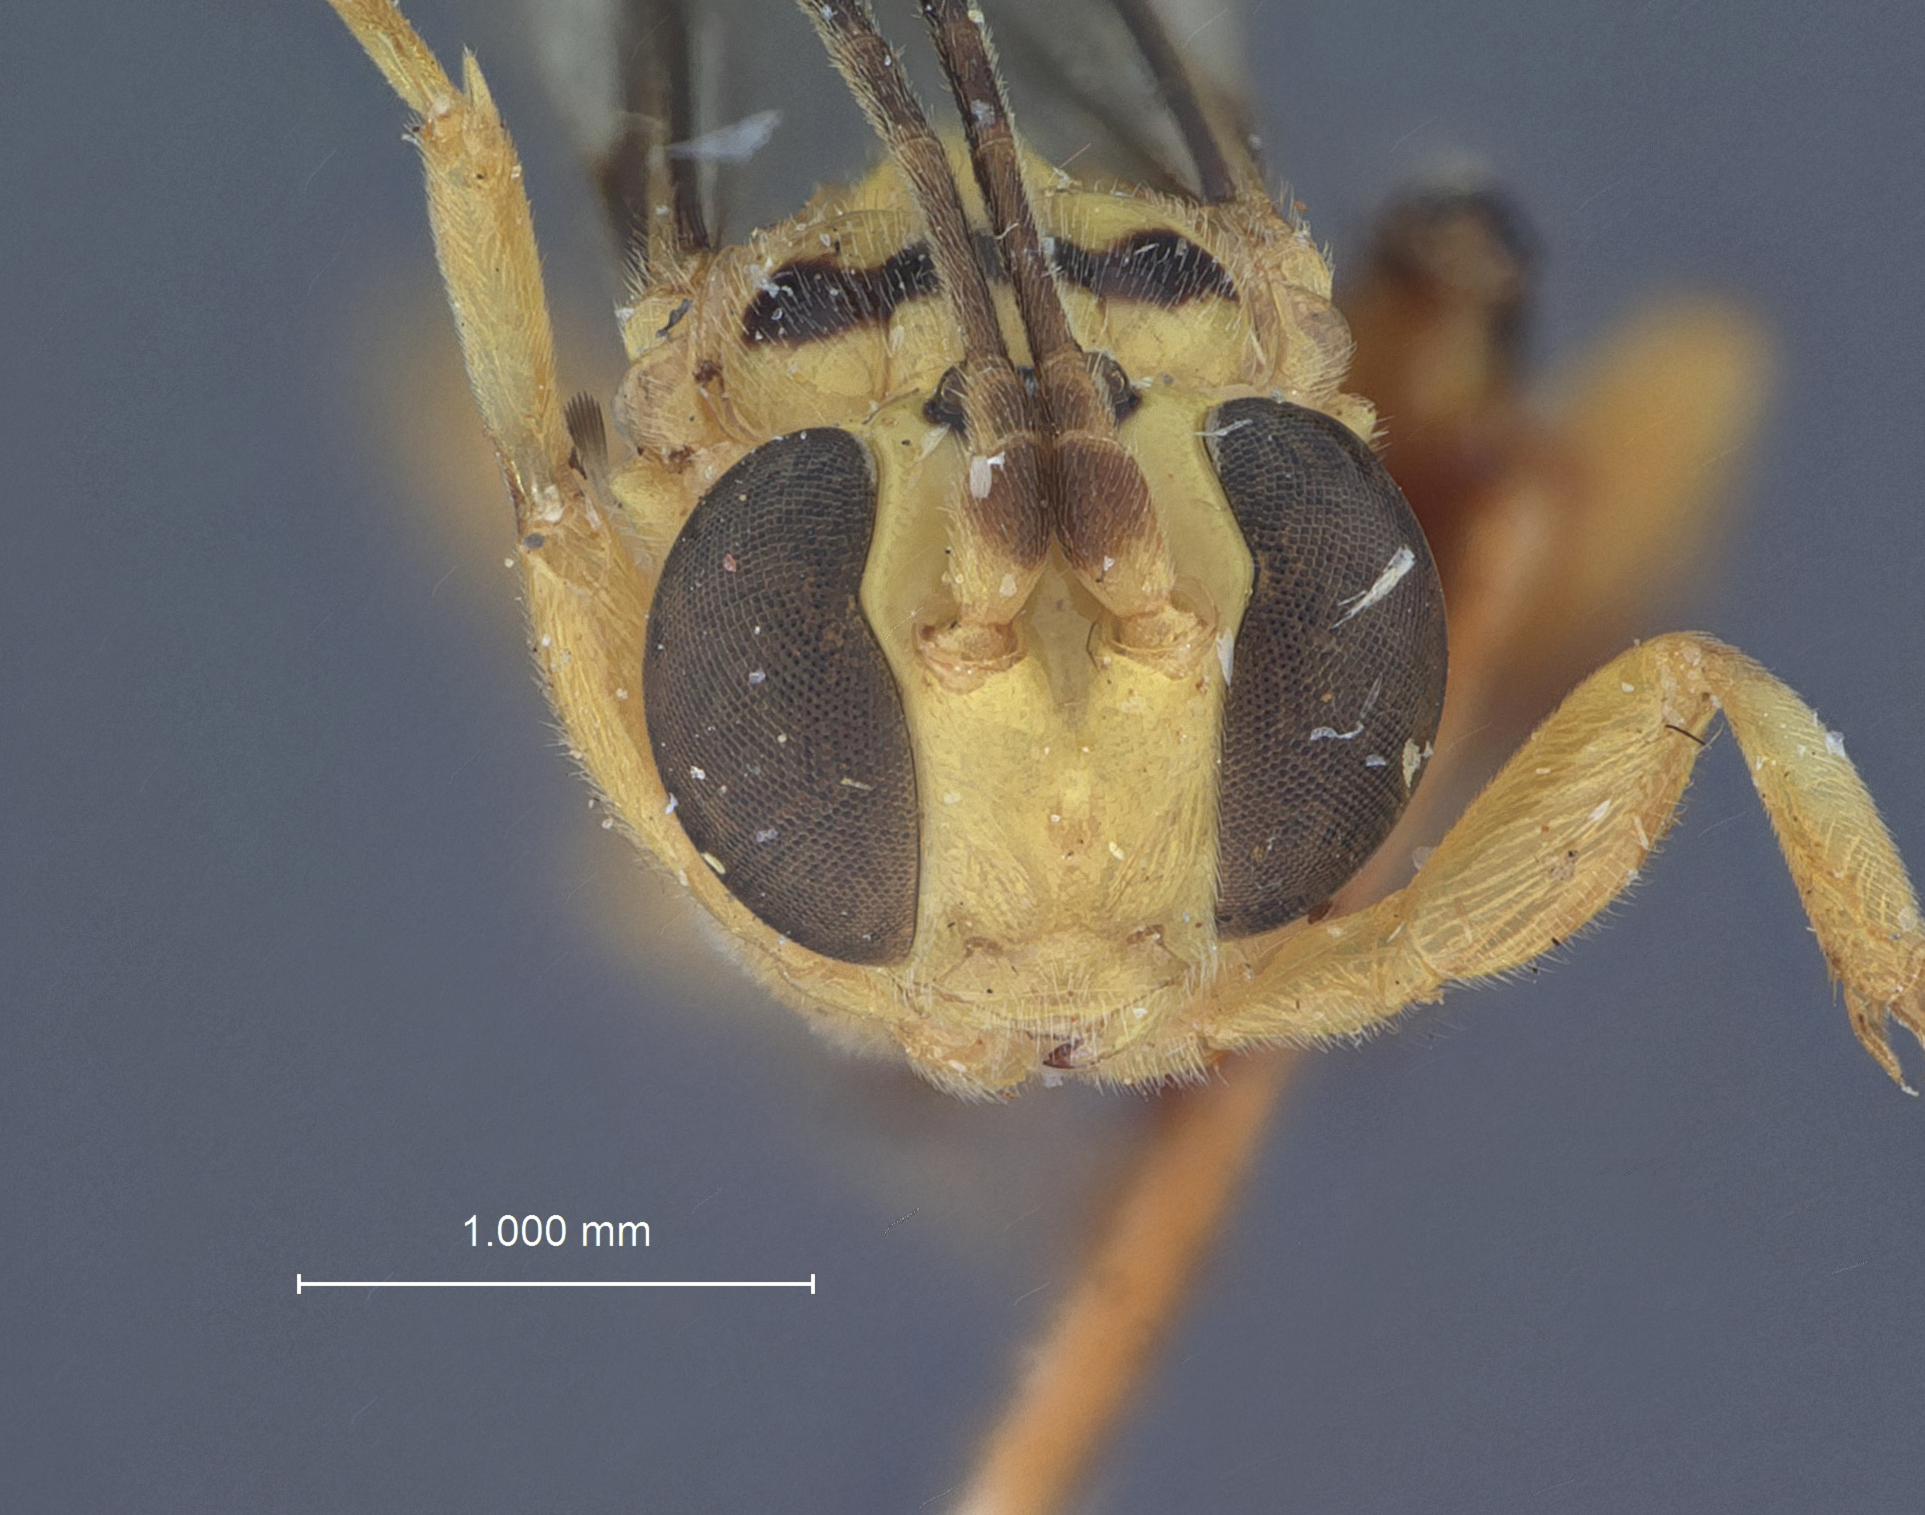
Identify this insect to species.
Xanthopimpla minuta
